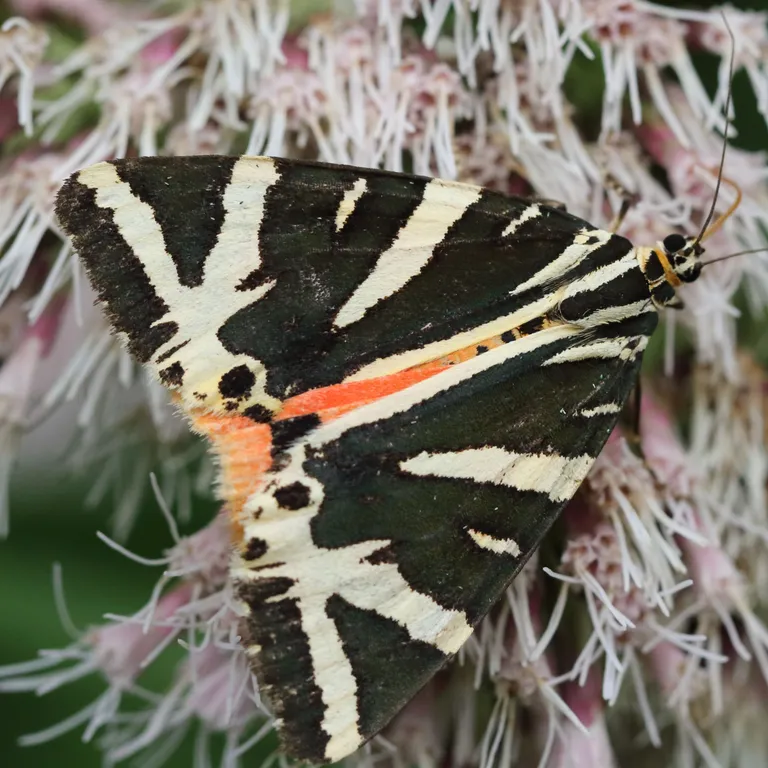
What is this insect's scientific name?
Euplagia quadripunctaria
